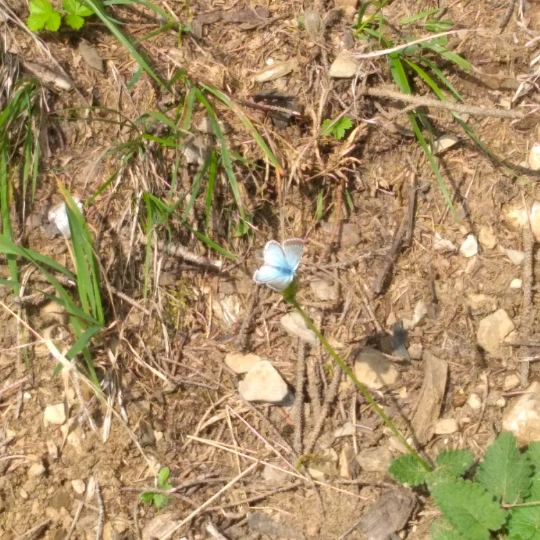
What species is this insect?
Lysandra coridon
